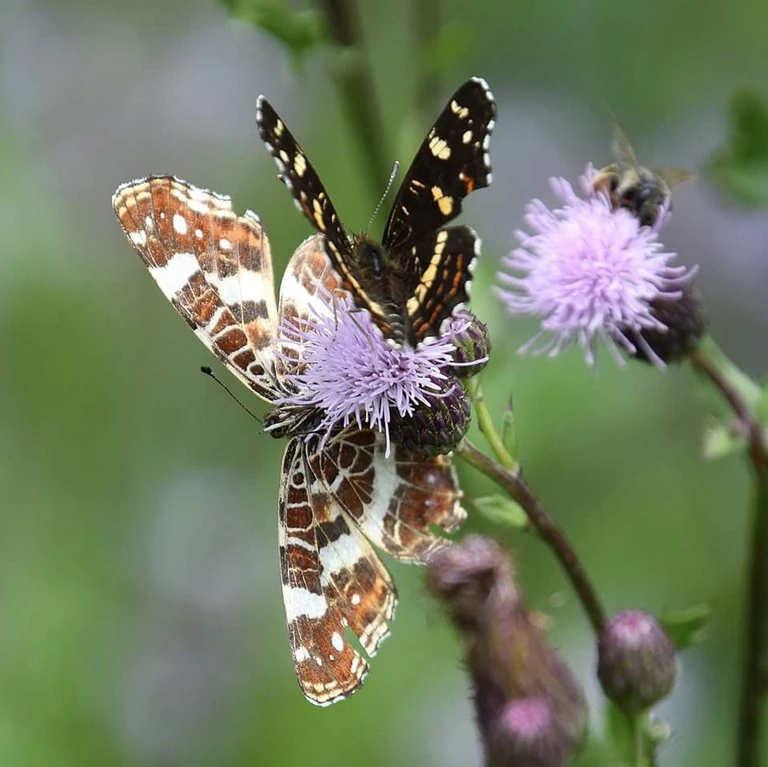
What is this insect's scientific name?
Araschnia levana
